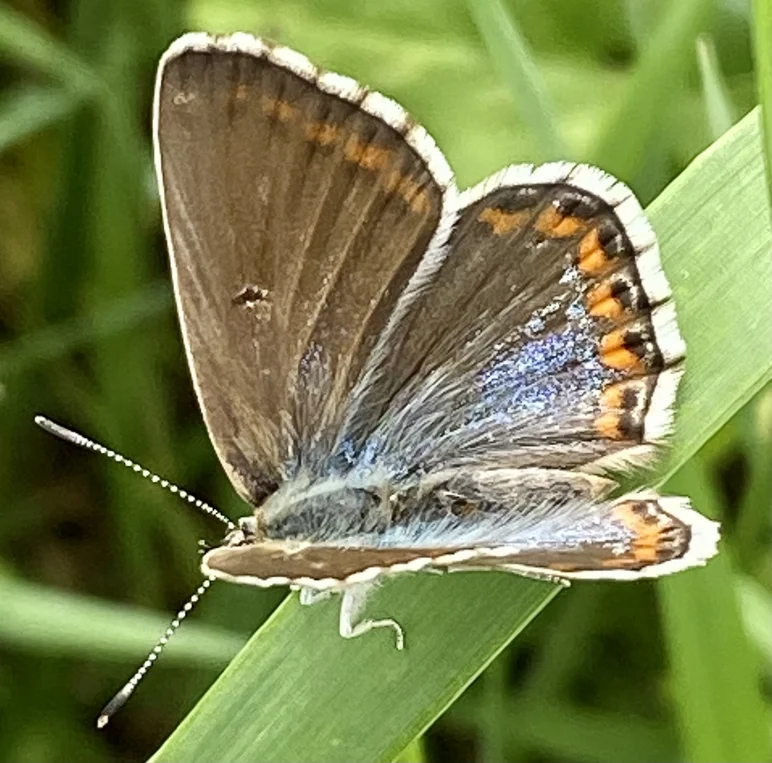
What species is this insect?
Lysandra bellargus
